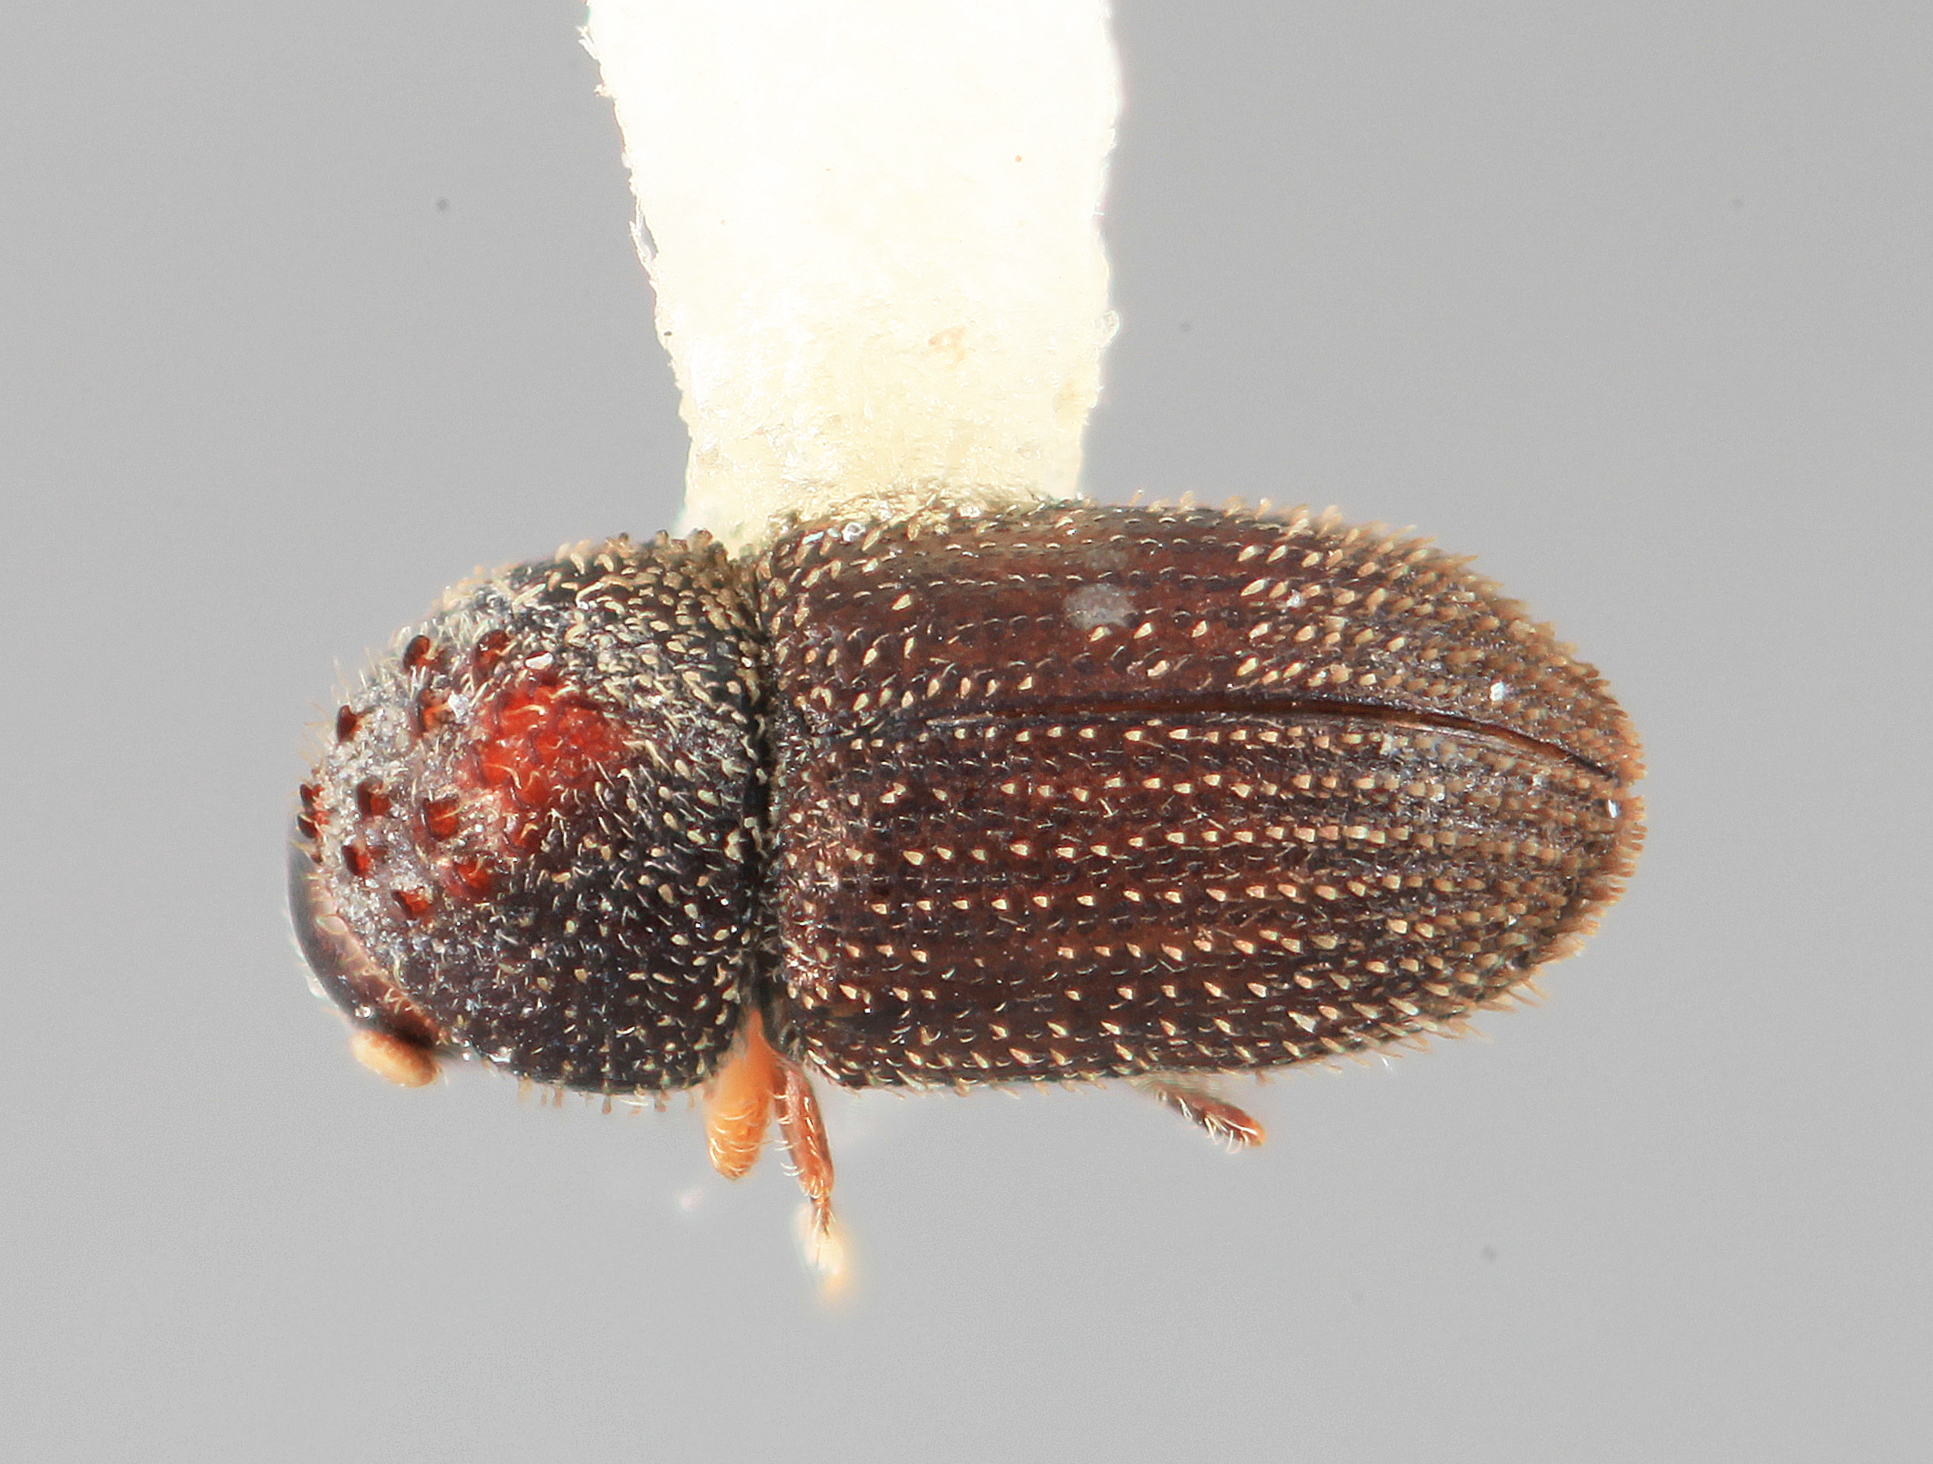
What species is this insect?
Hypothenemus meridensis
